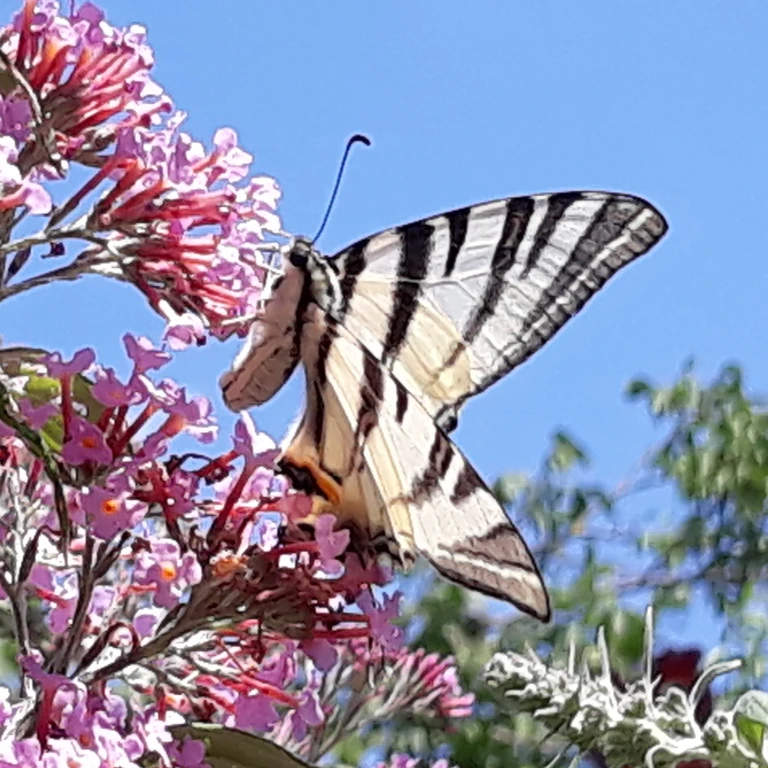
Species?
Iphiclides podalirius
